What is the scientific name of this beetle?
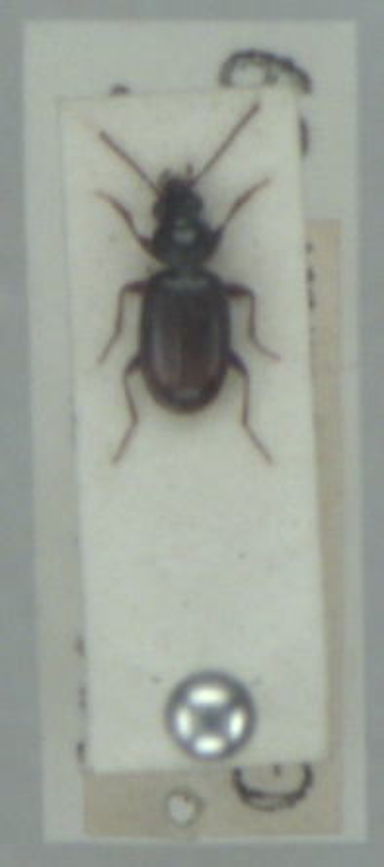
Bembidion normannum
